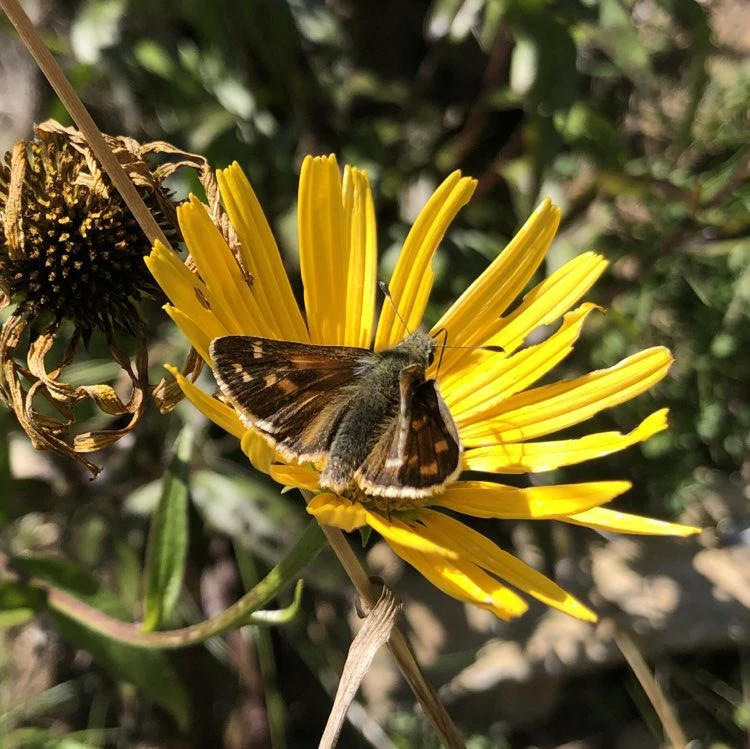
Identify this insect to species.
Hesperia comma
